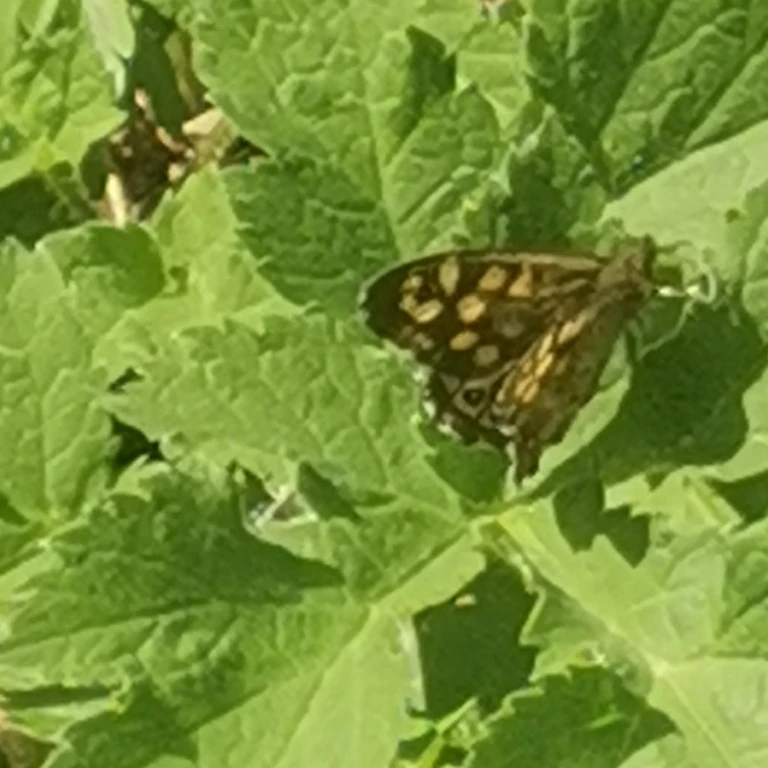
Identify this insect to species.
Pararge aegeria
